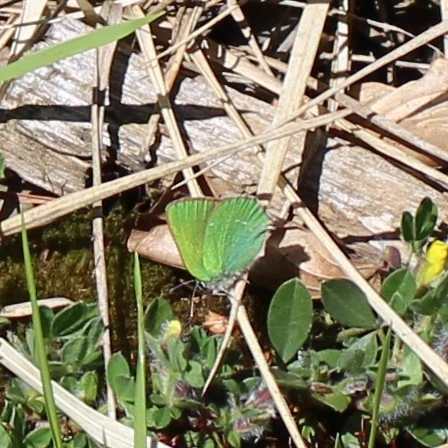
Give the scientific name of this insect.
Callophrys rubi
